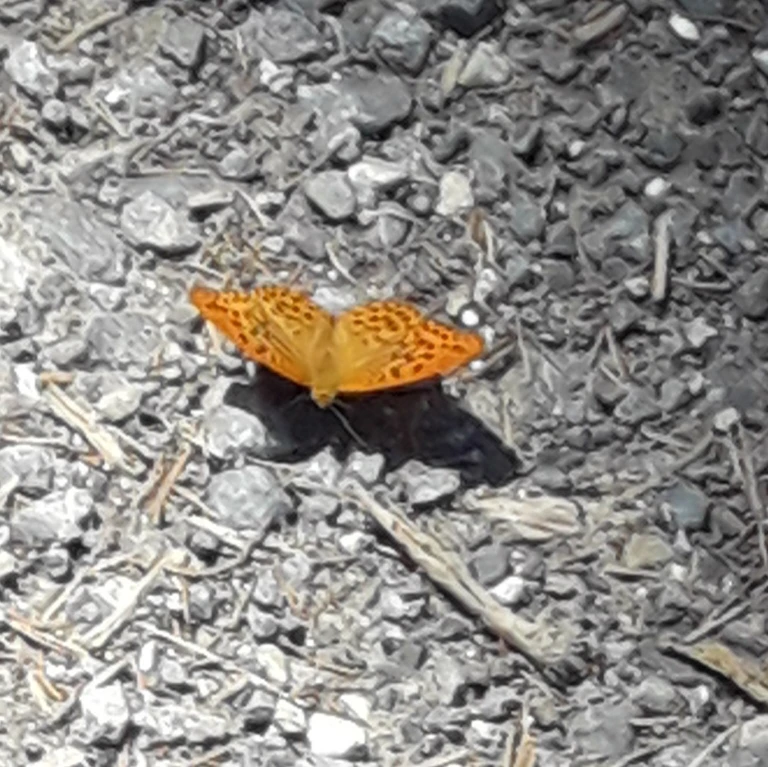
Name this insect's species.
Argynnis paphia
